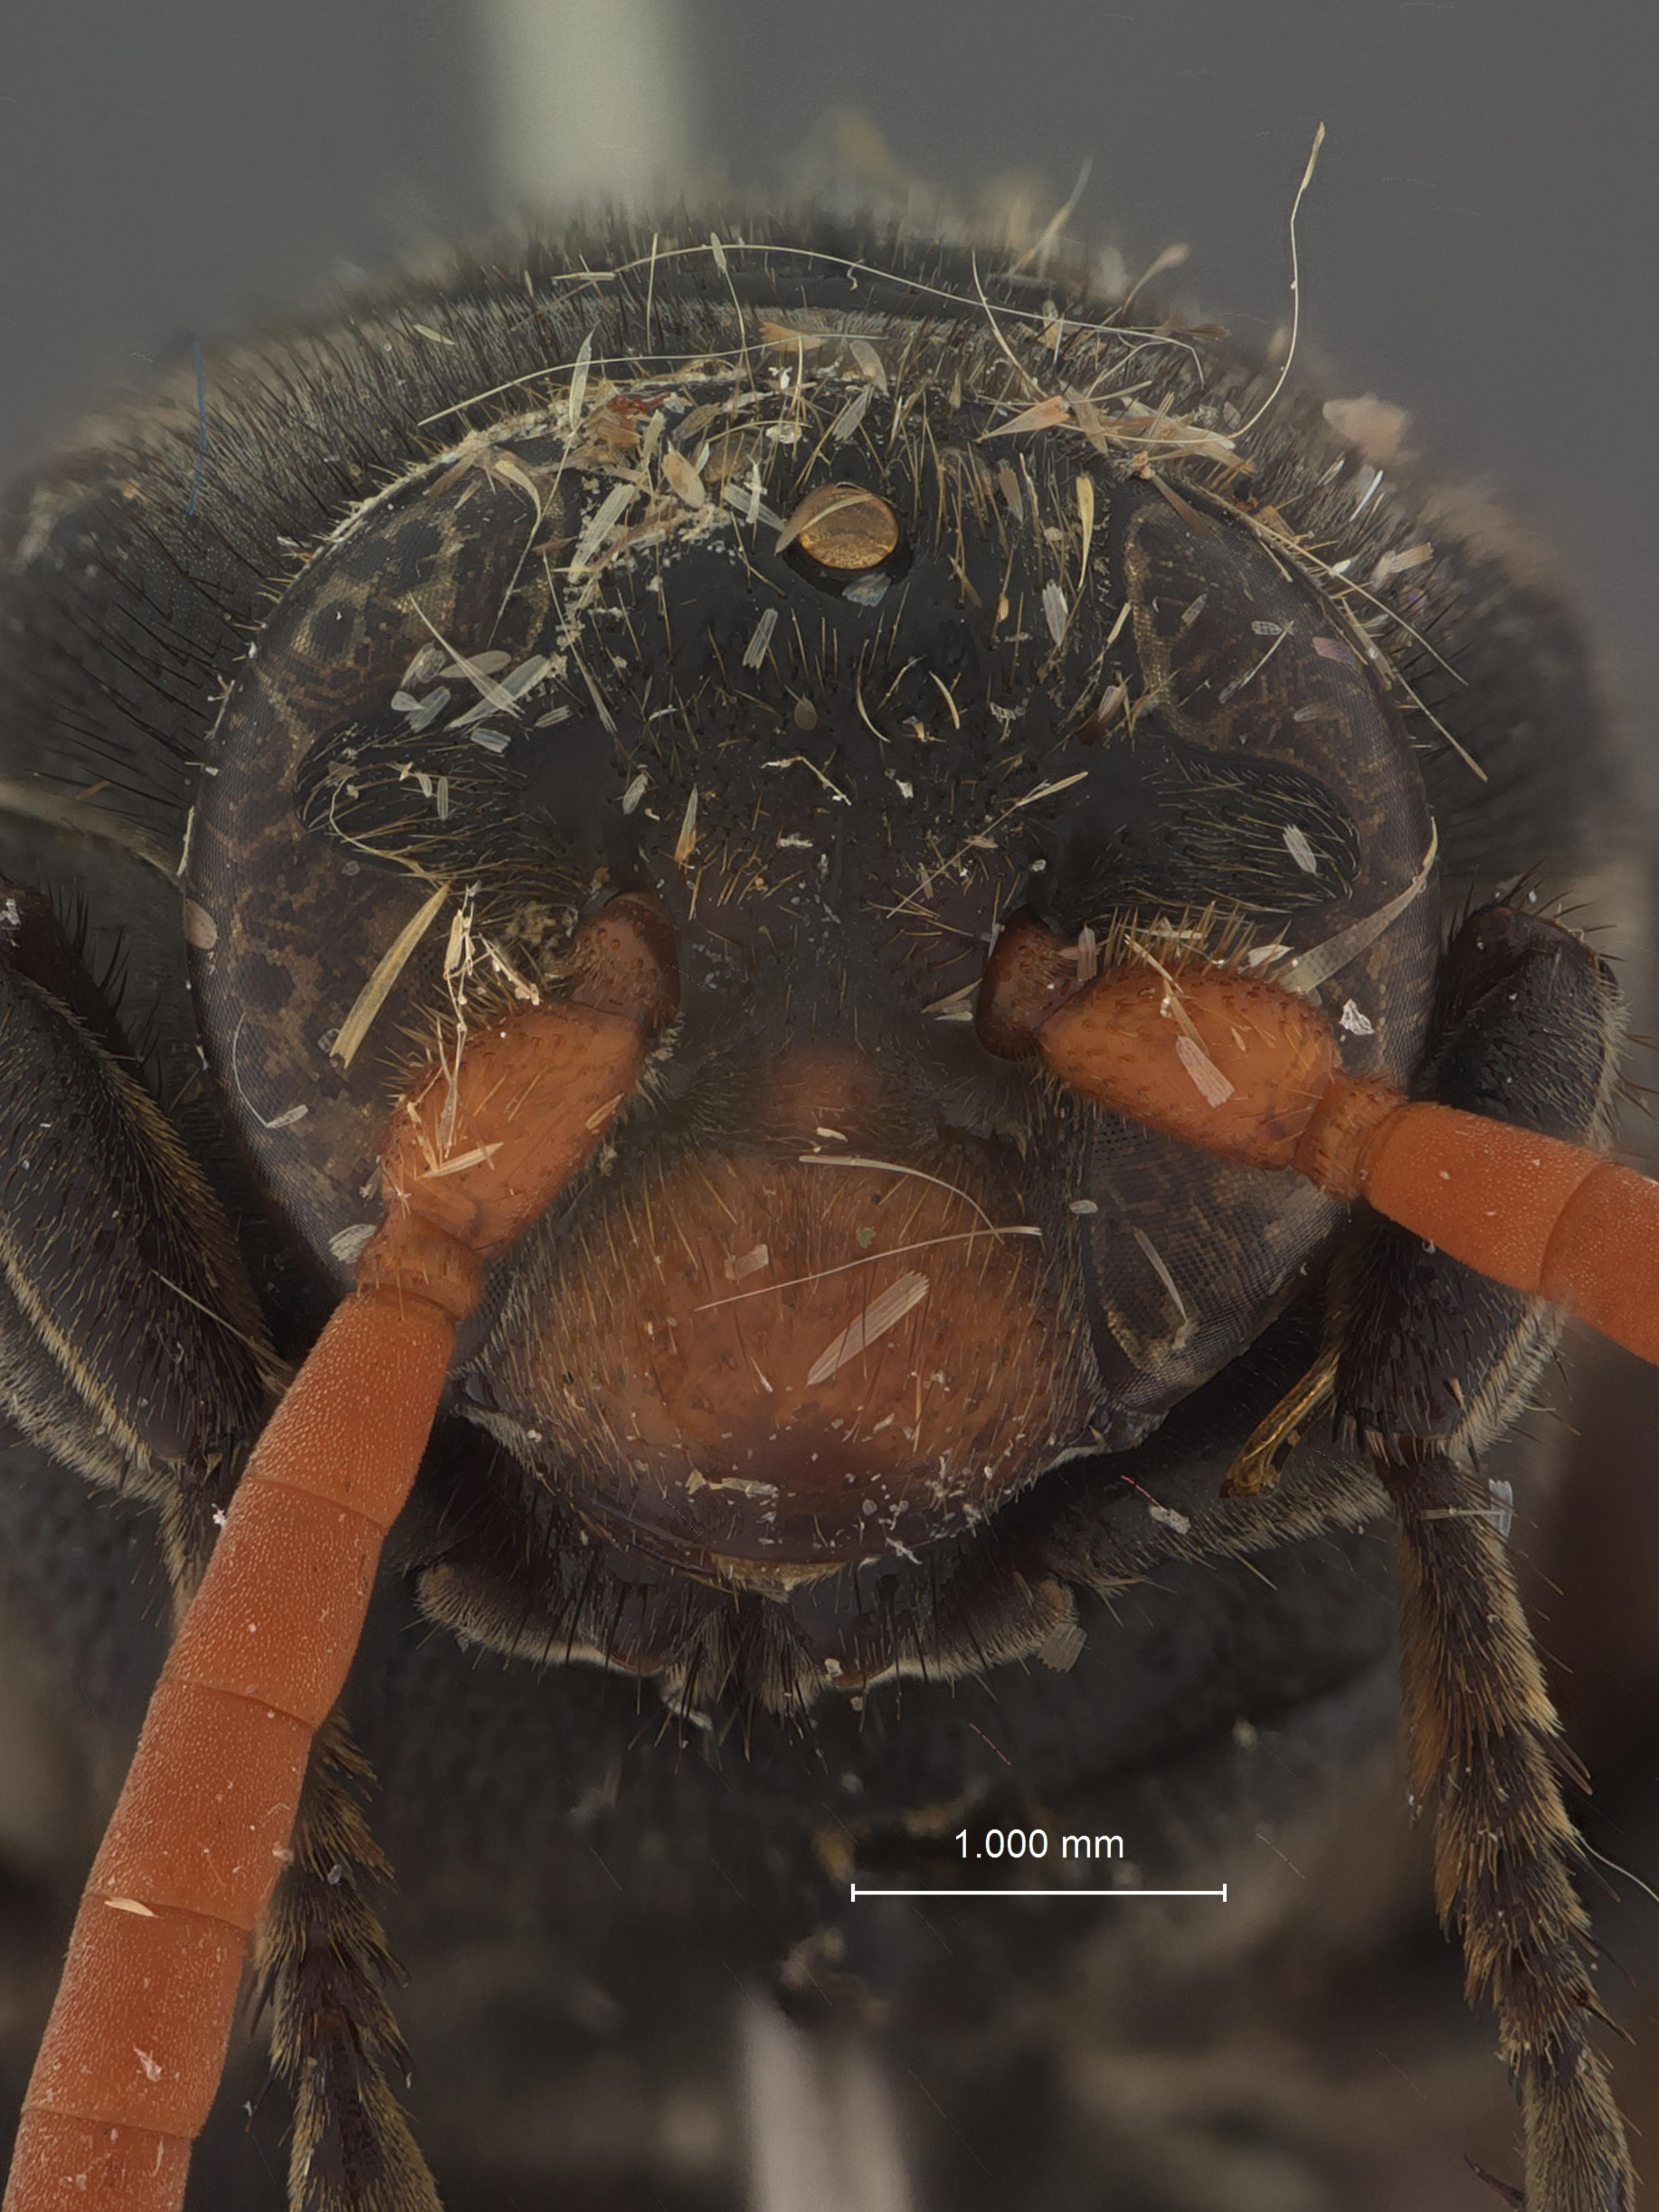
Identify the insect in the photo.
Scolia vollenhoveni
